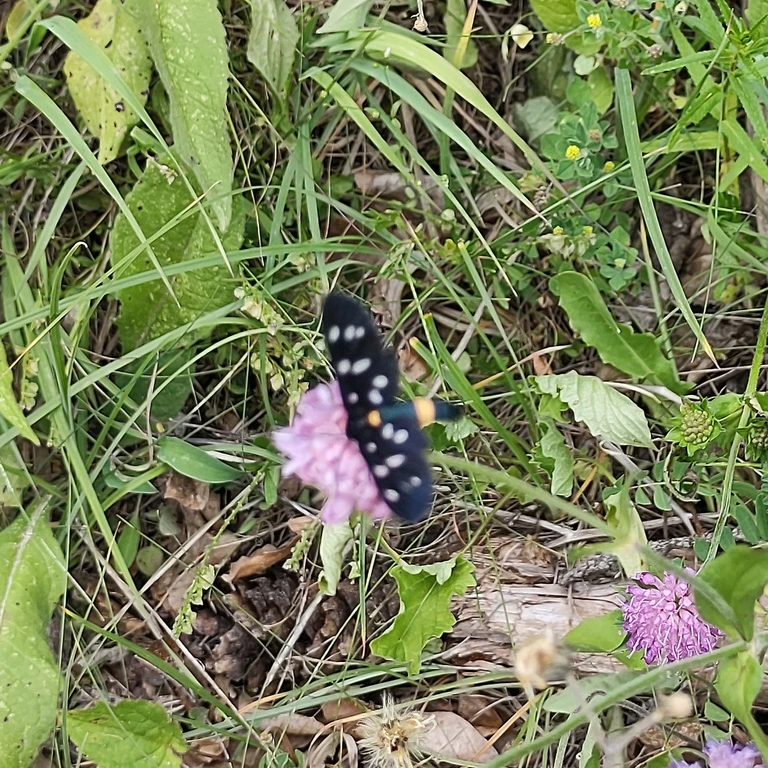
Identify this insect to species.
Amata phegea
